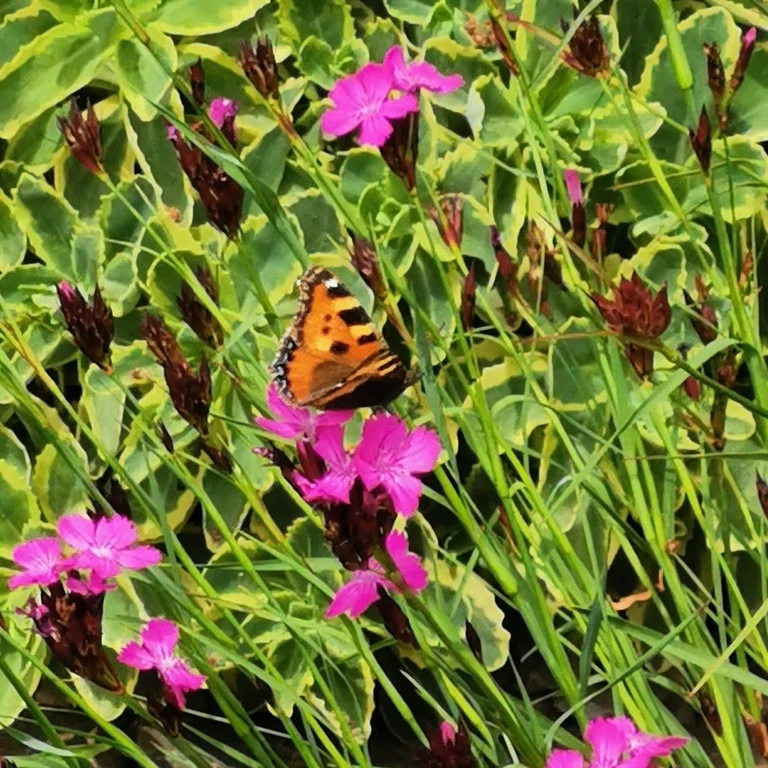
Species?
Aglais urticae
